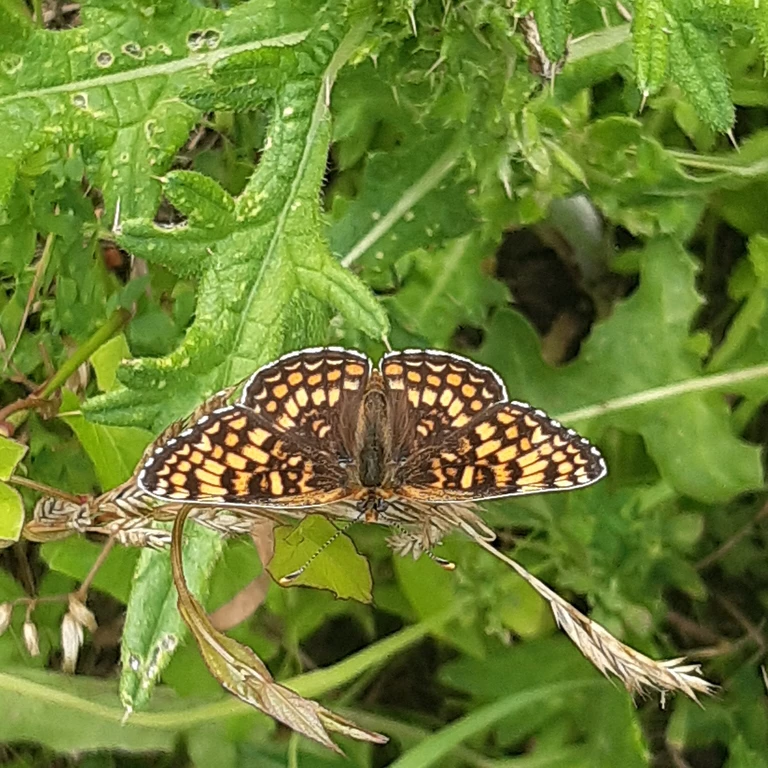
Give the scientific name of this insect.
Melitaea phoebe
